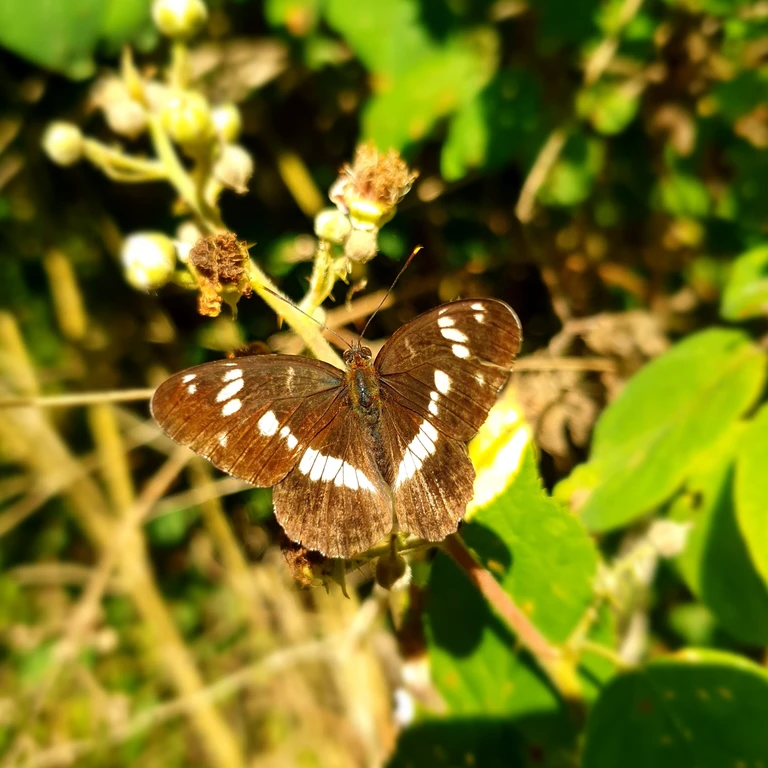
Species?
Limenitis camilla (also Ladoga camilla)
